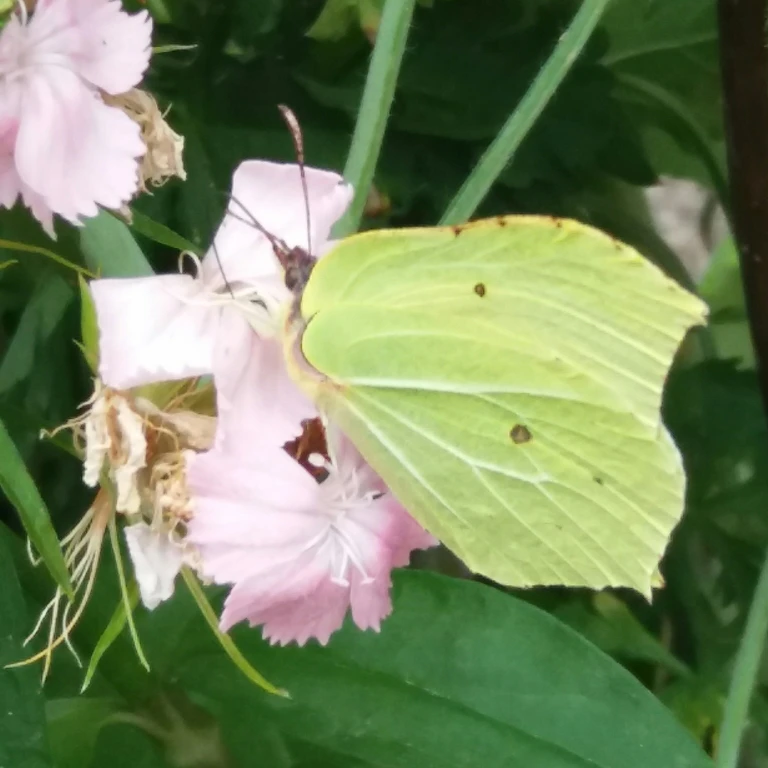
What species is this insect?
Gonepteryx rhamni
